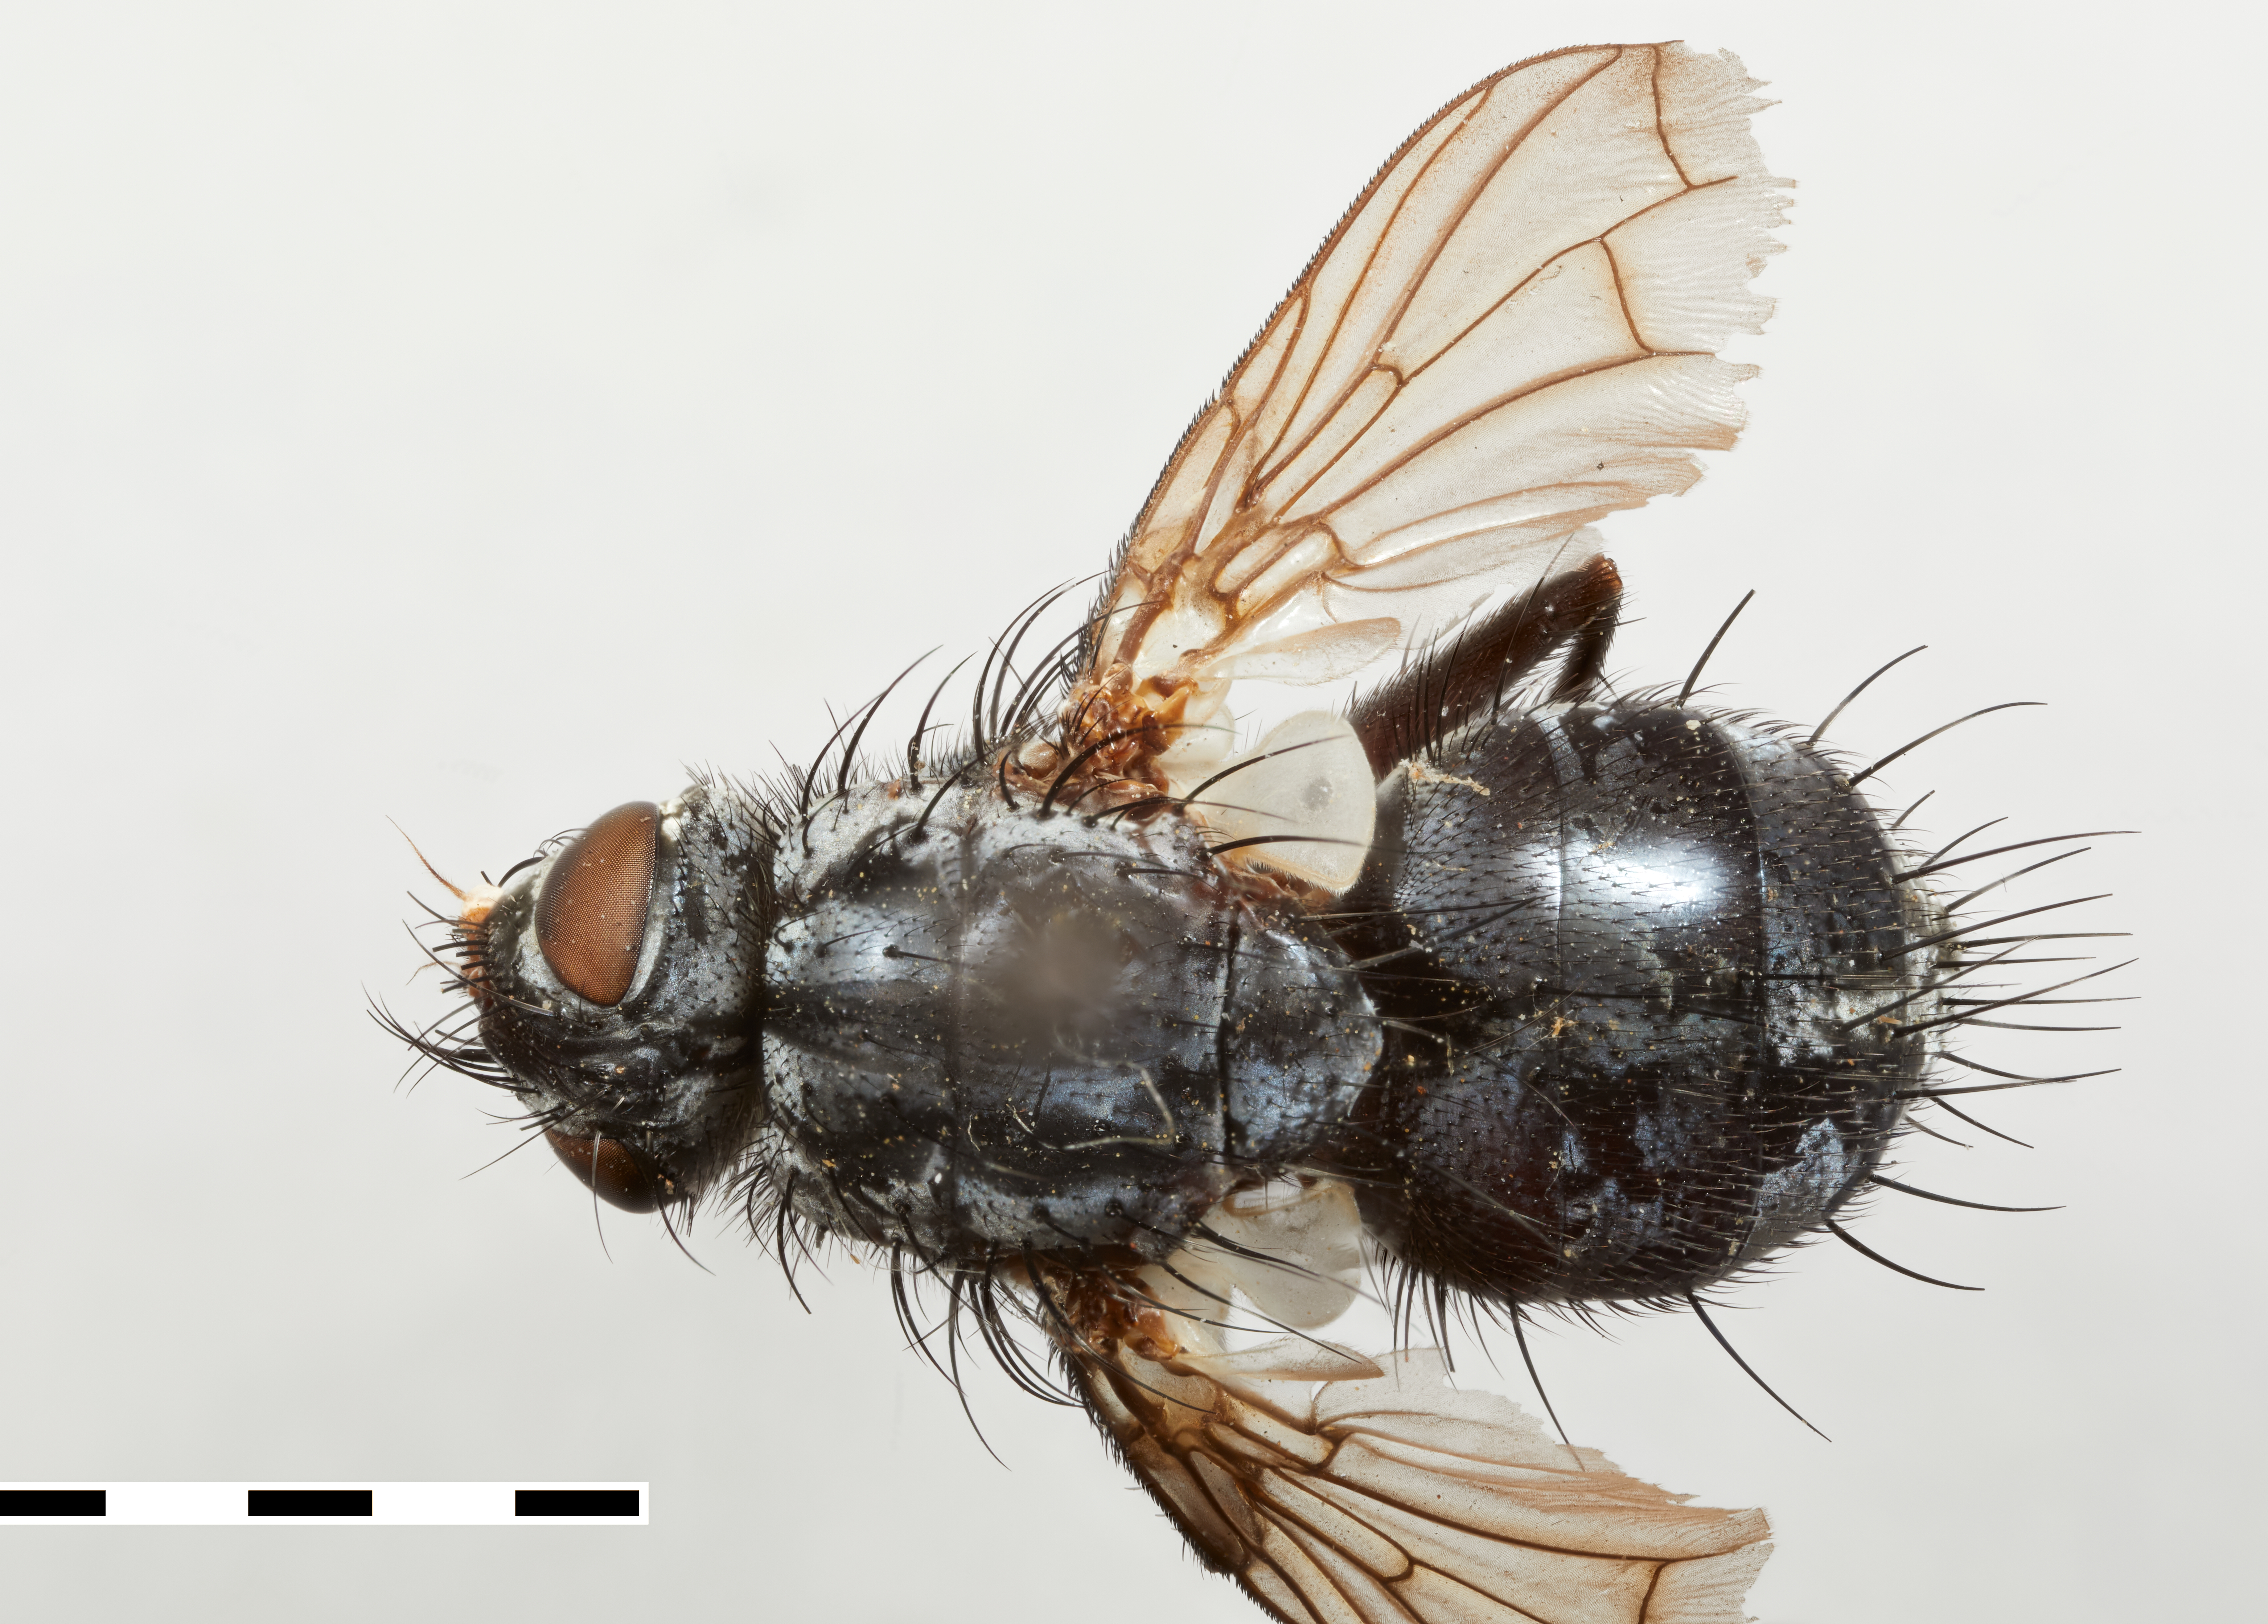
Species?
Ochrocera vaginalis
